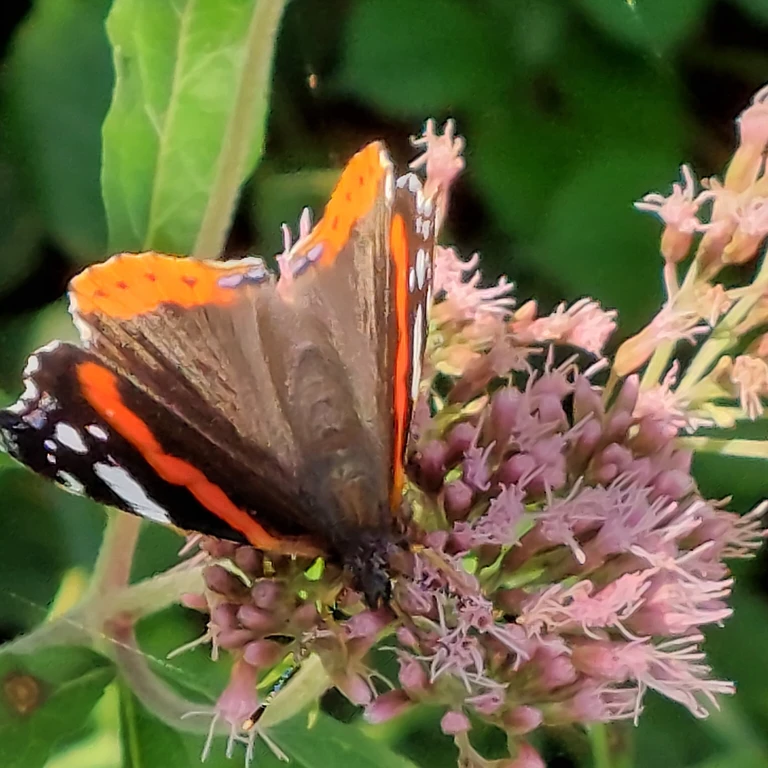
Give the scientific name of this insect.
Vanessa atalanta
